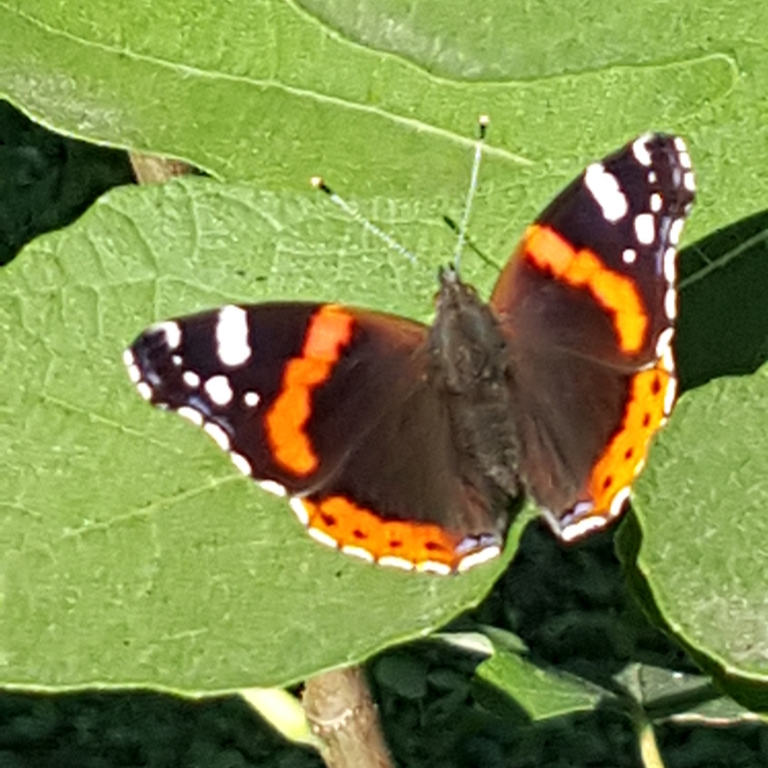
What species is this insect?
Vanessa atalanta
